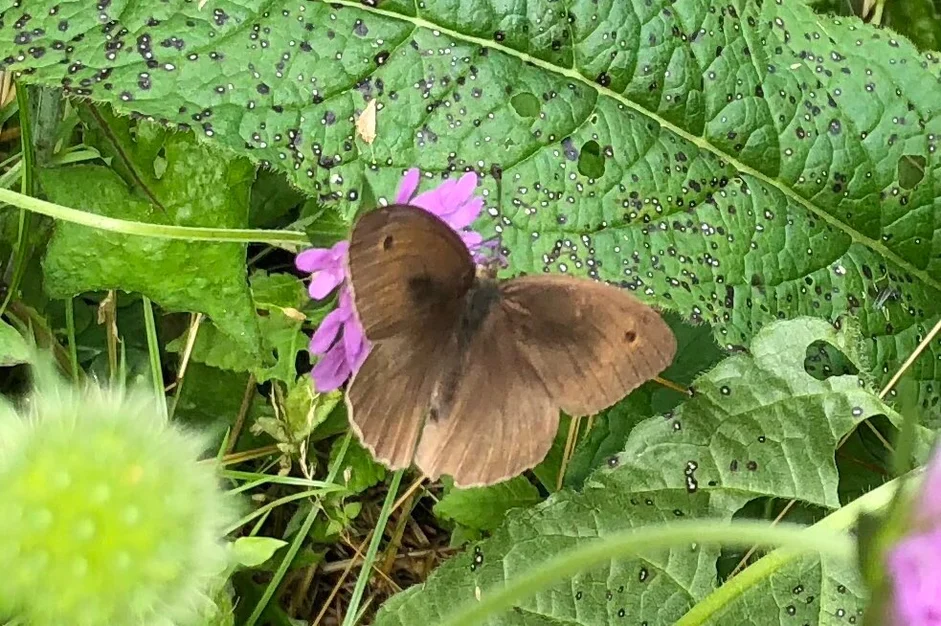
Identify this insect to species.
Maniola jurtina
